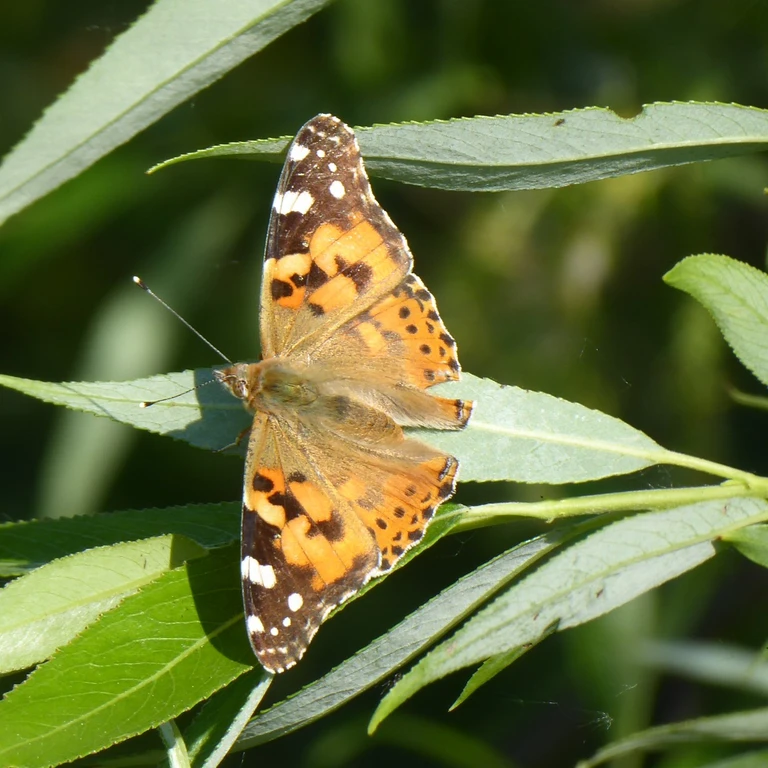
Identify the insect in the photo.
Vanessa cardui
